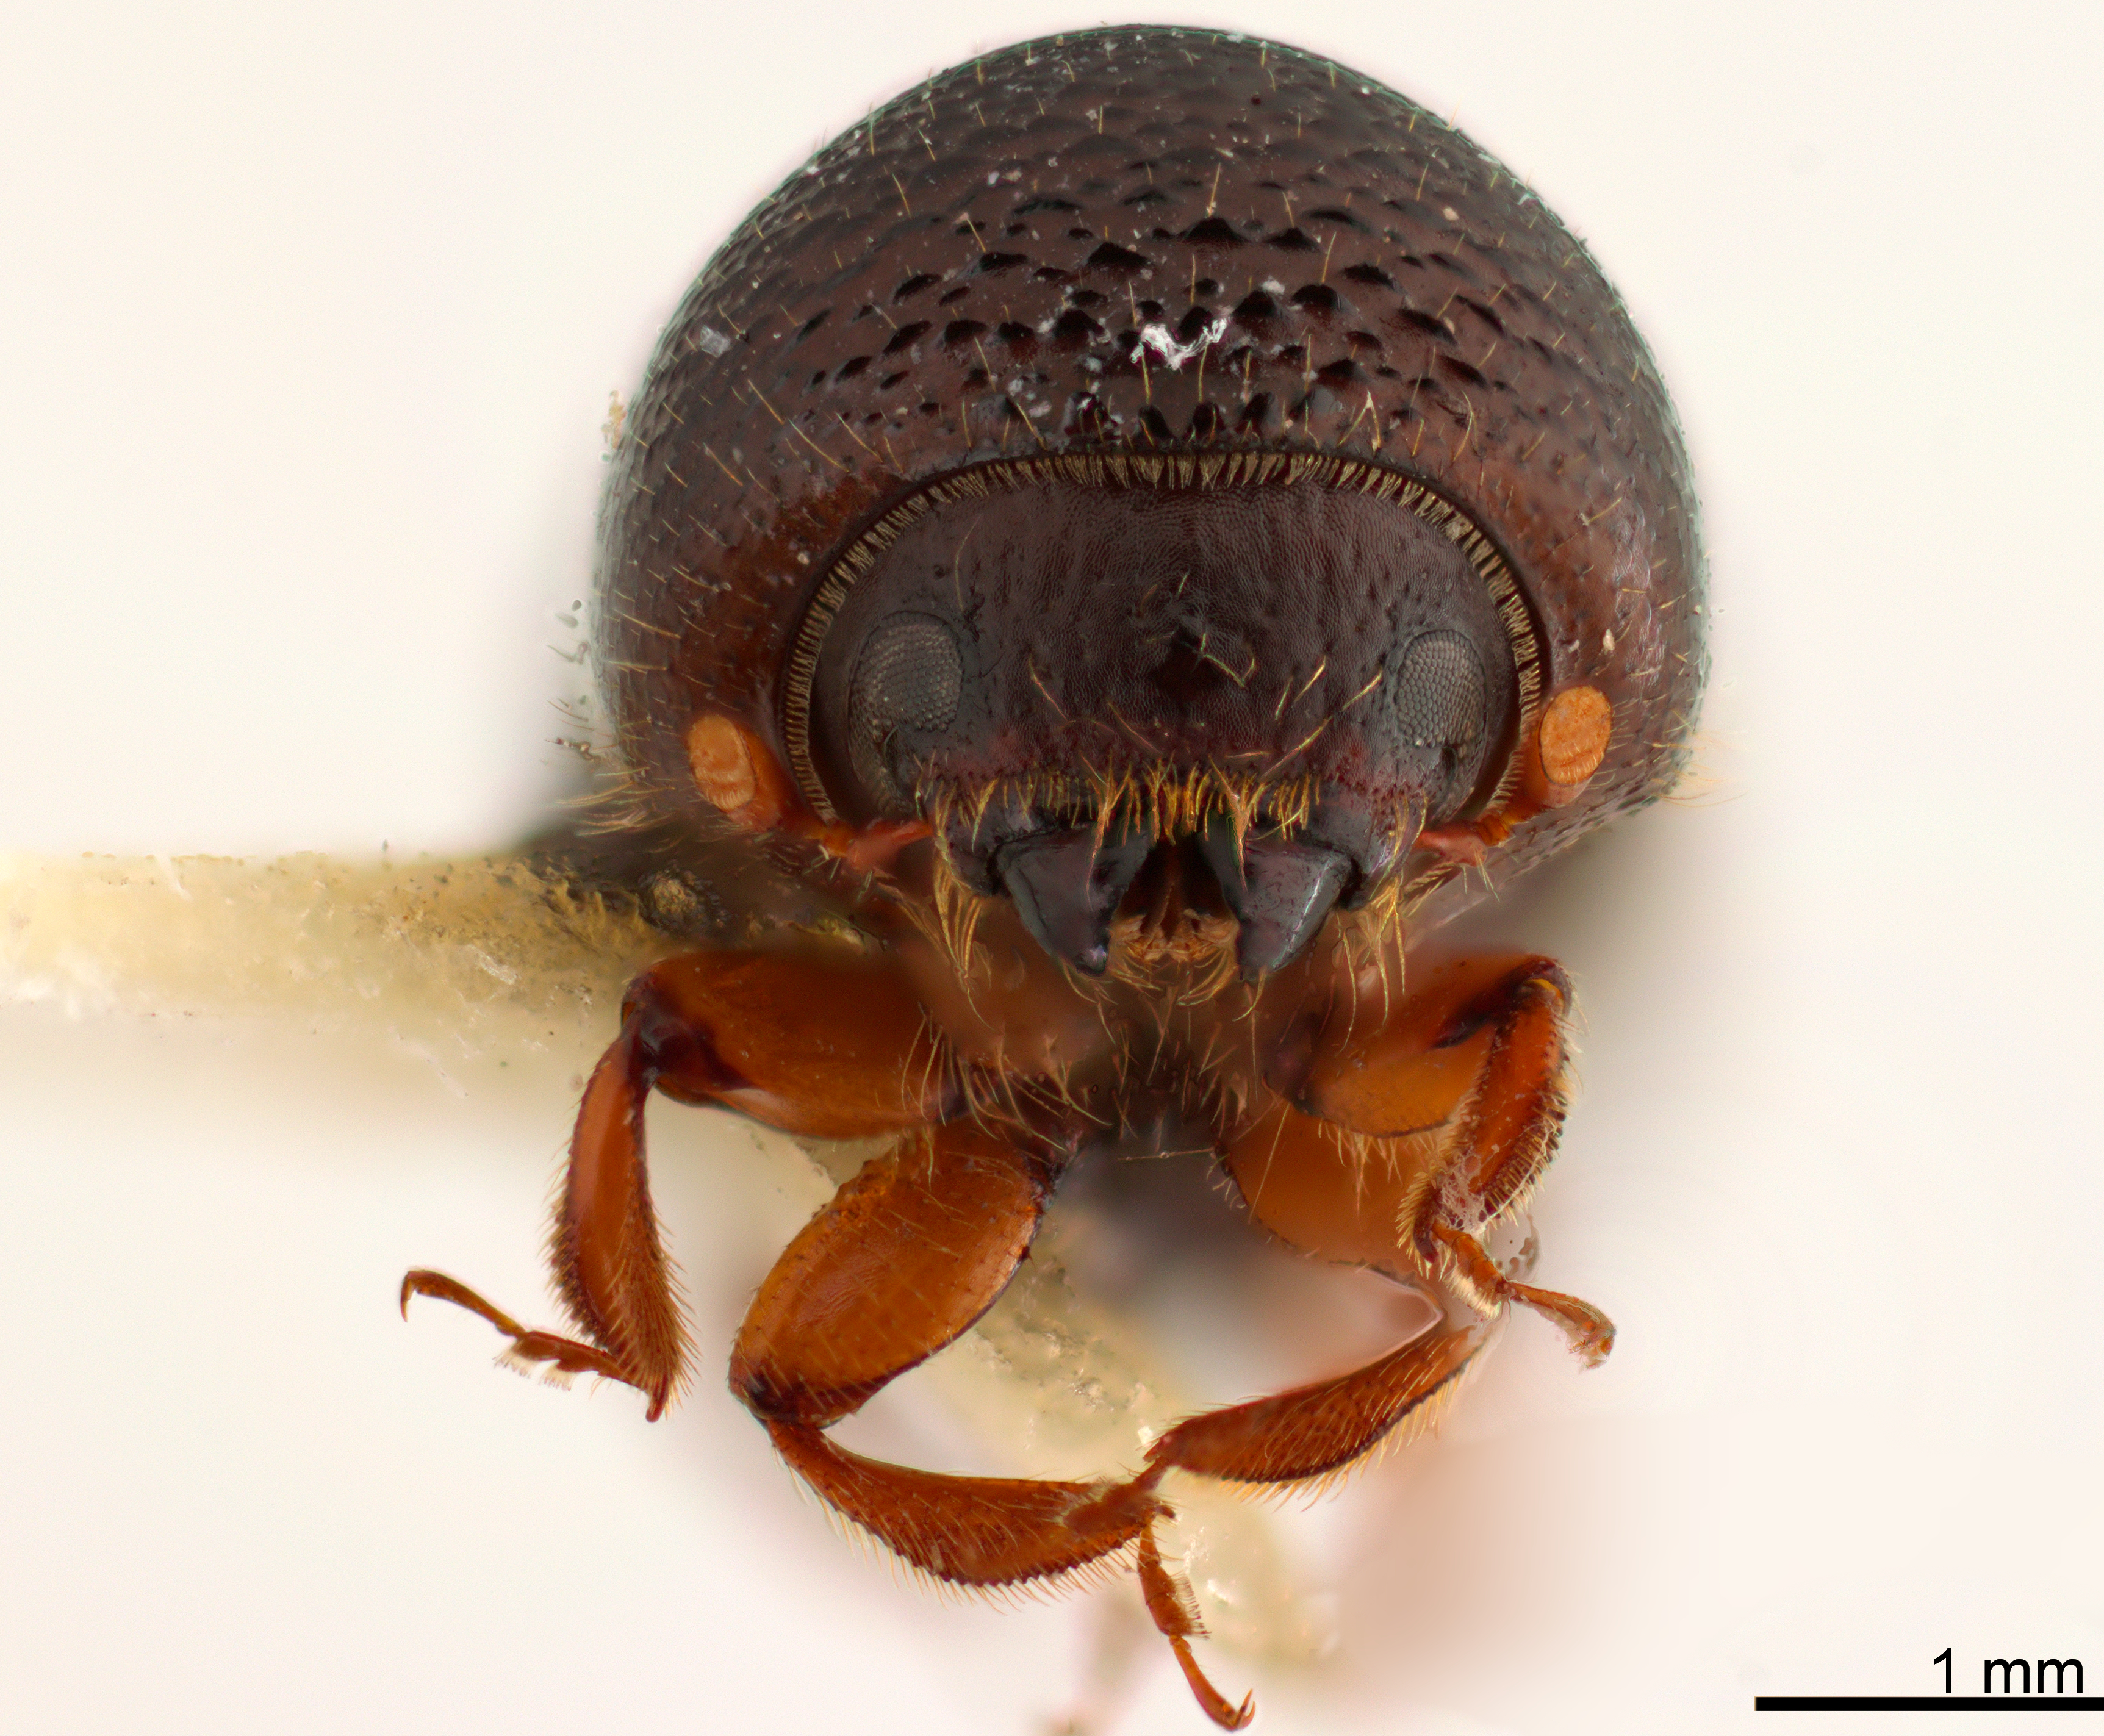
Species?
Taurodemus bicornutus
